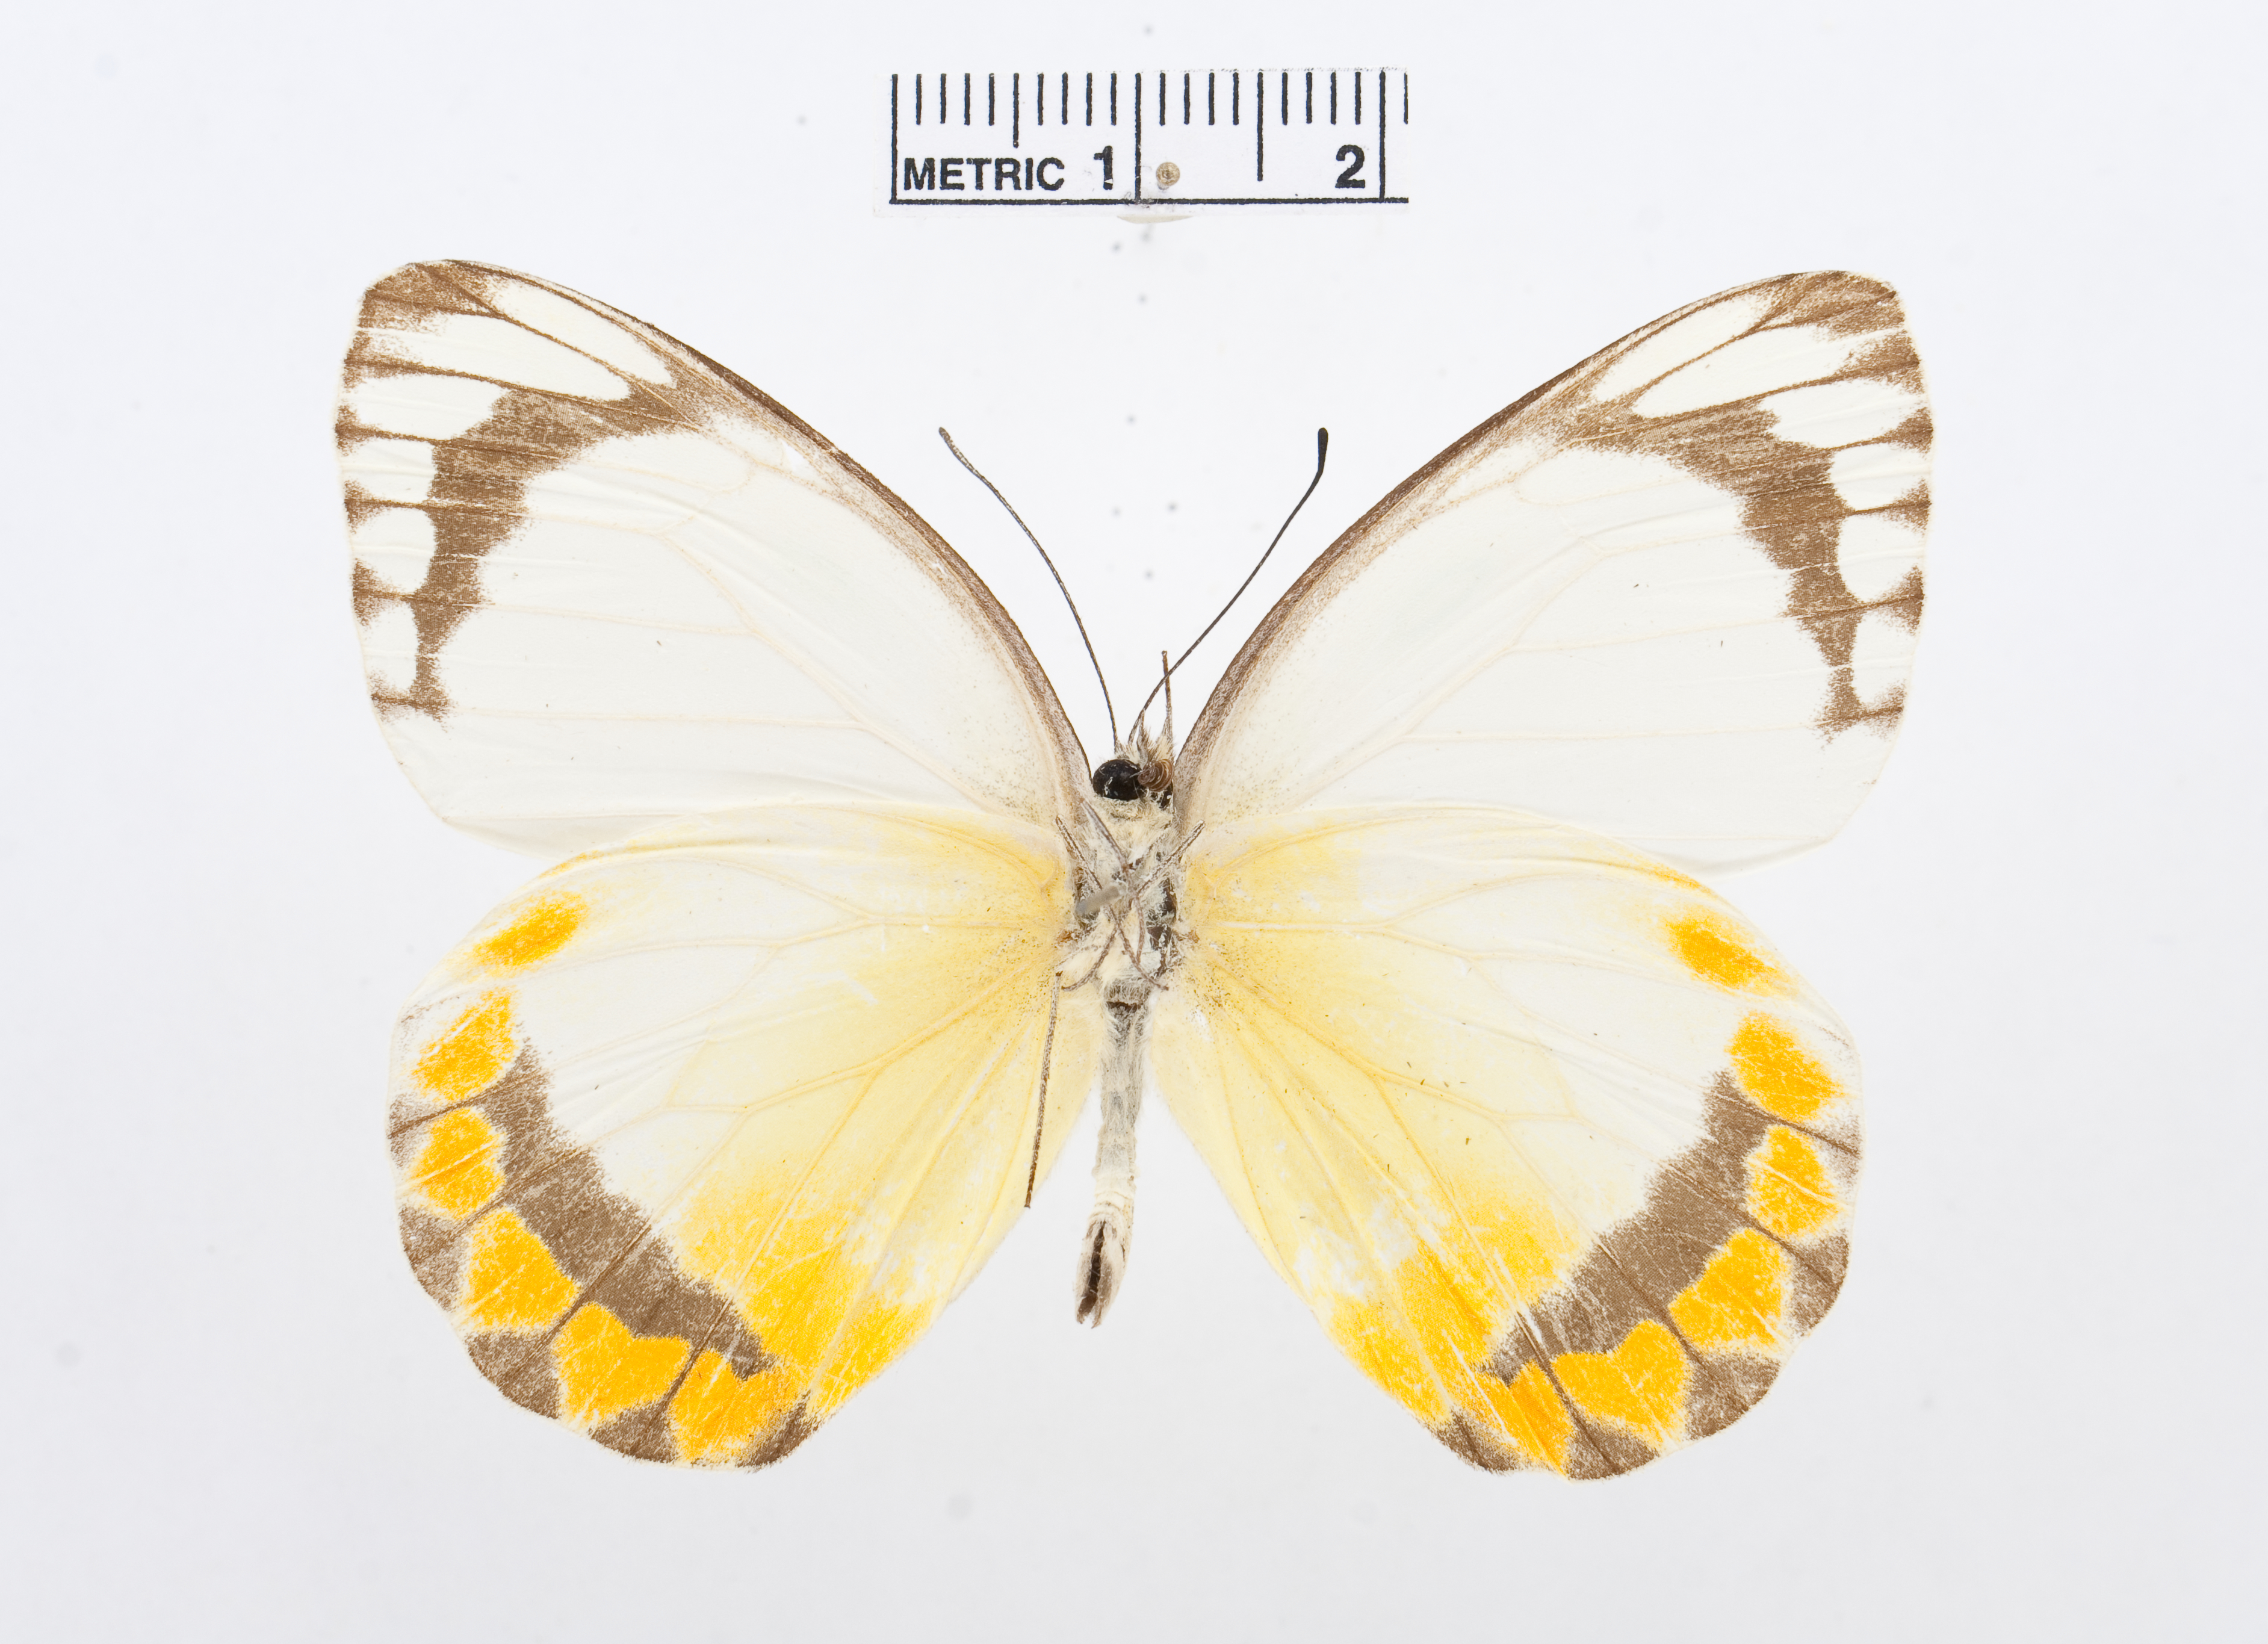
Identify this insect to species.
Delias candida
